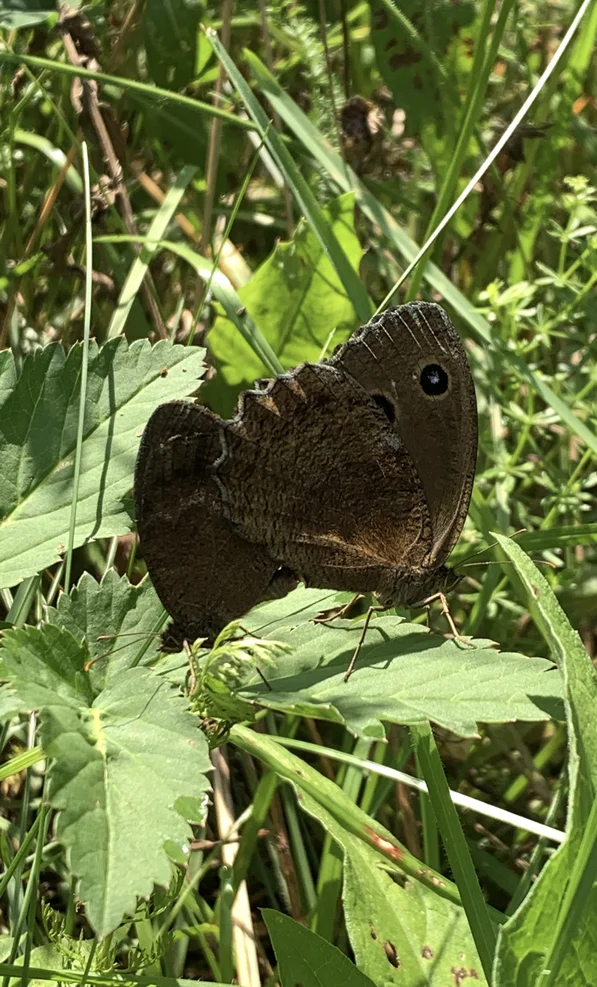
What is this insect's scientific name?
Minois dryas
